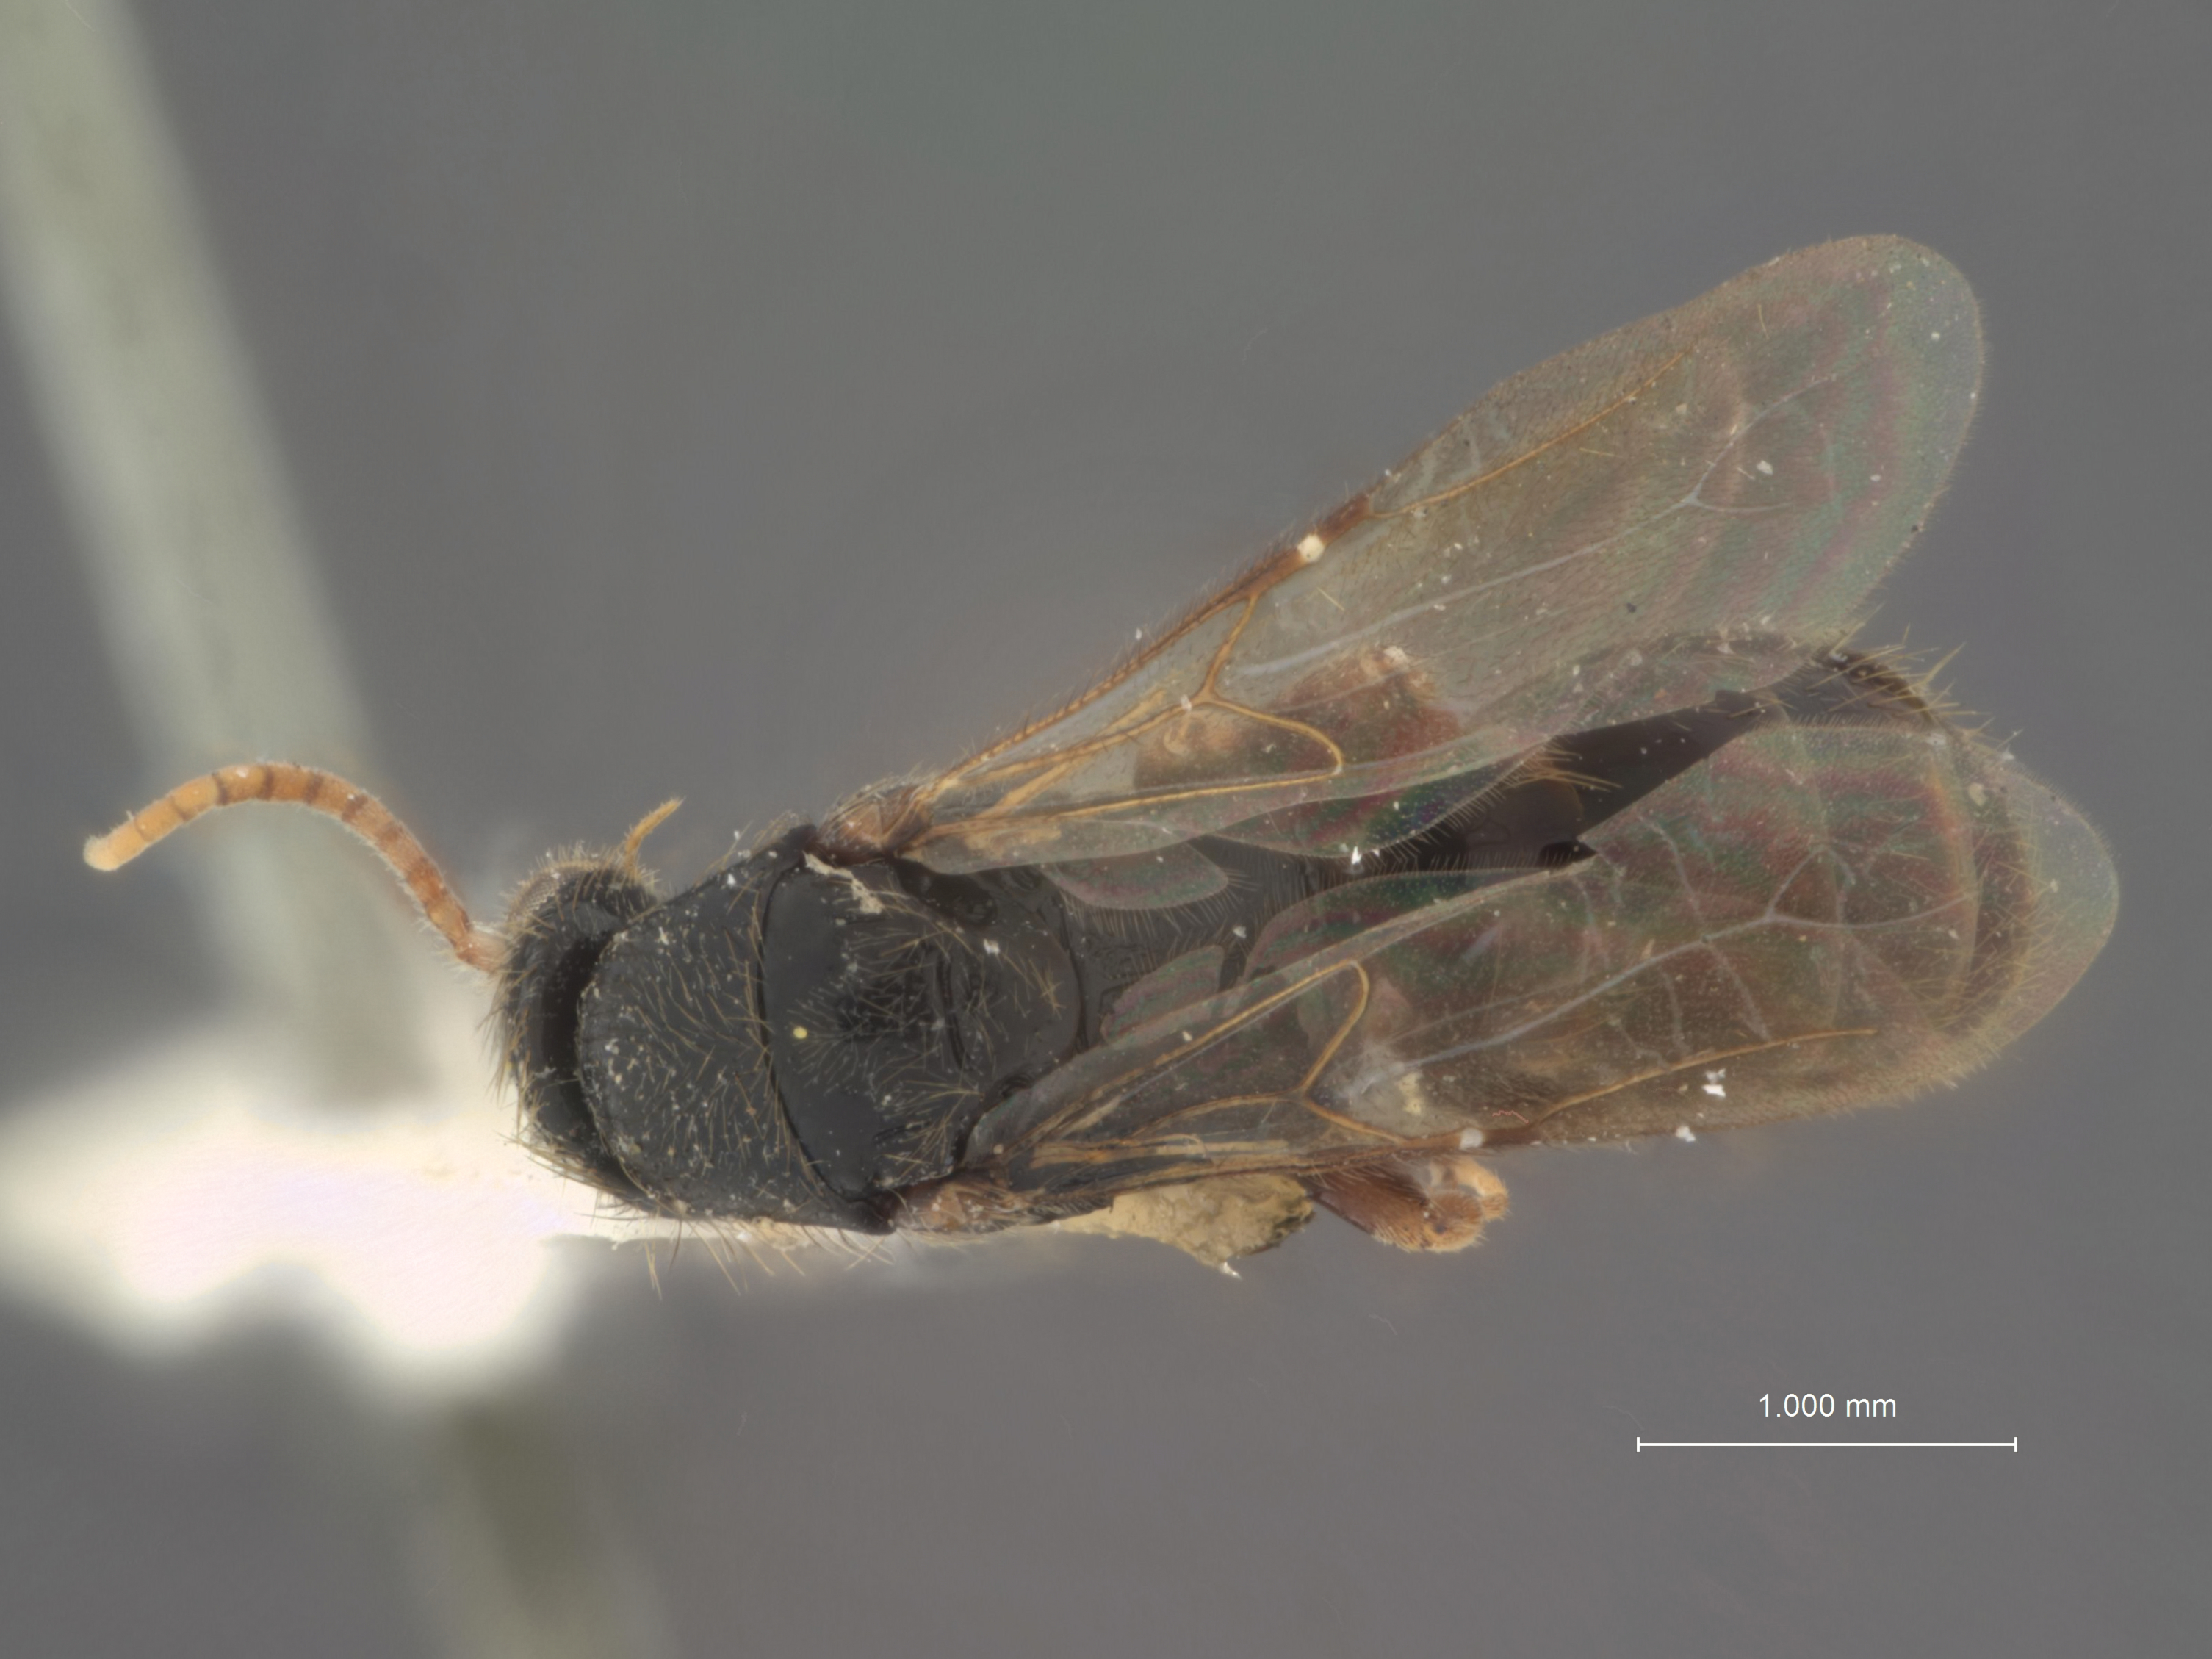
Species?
Holepyris capax
